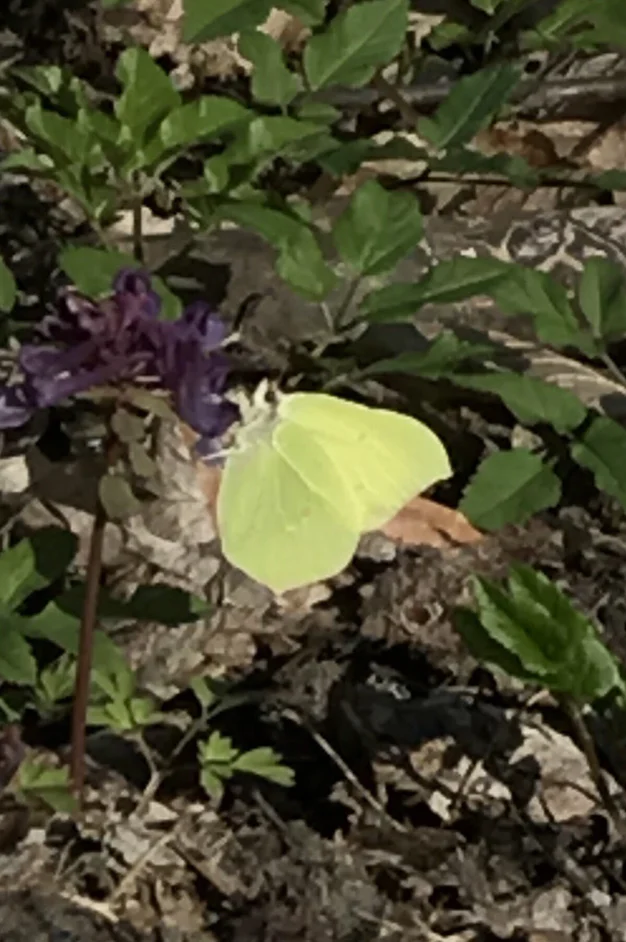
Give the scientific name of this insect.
Gonepteryx rhamni
